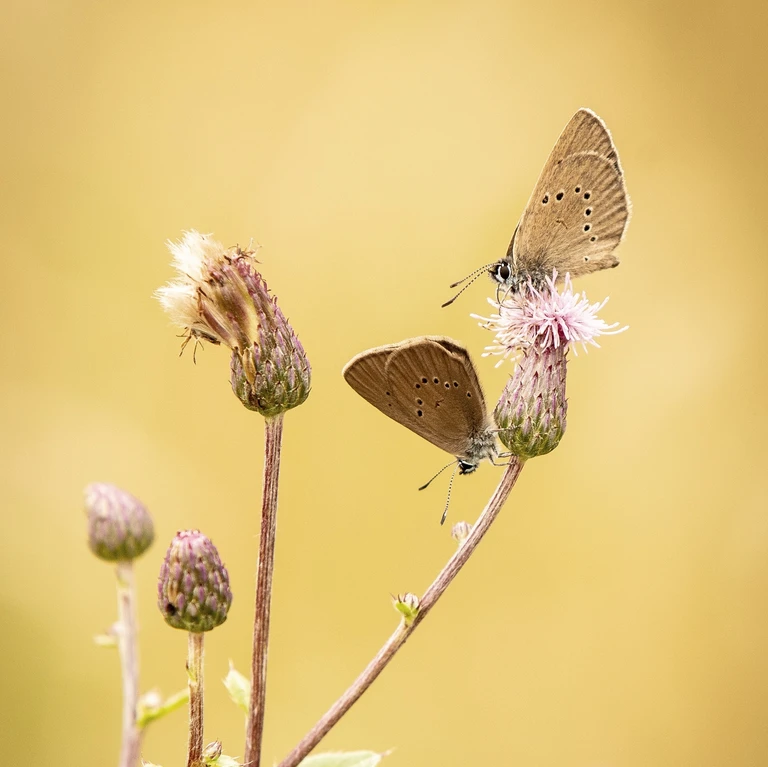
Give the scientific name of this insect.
Phengaris nausithous (also Maculinea nausithous)
